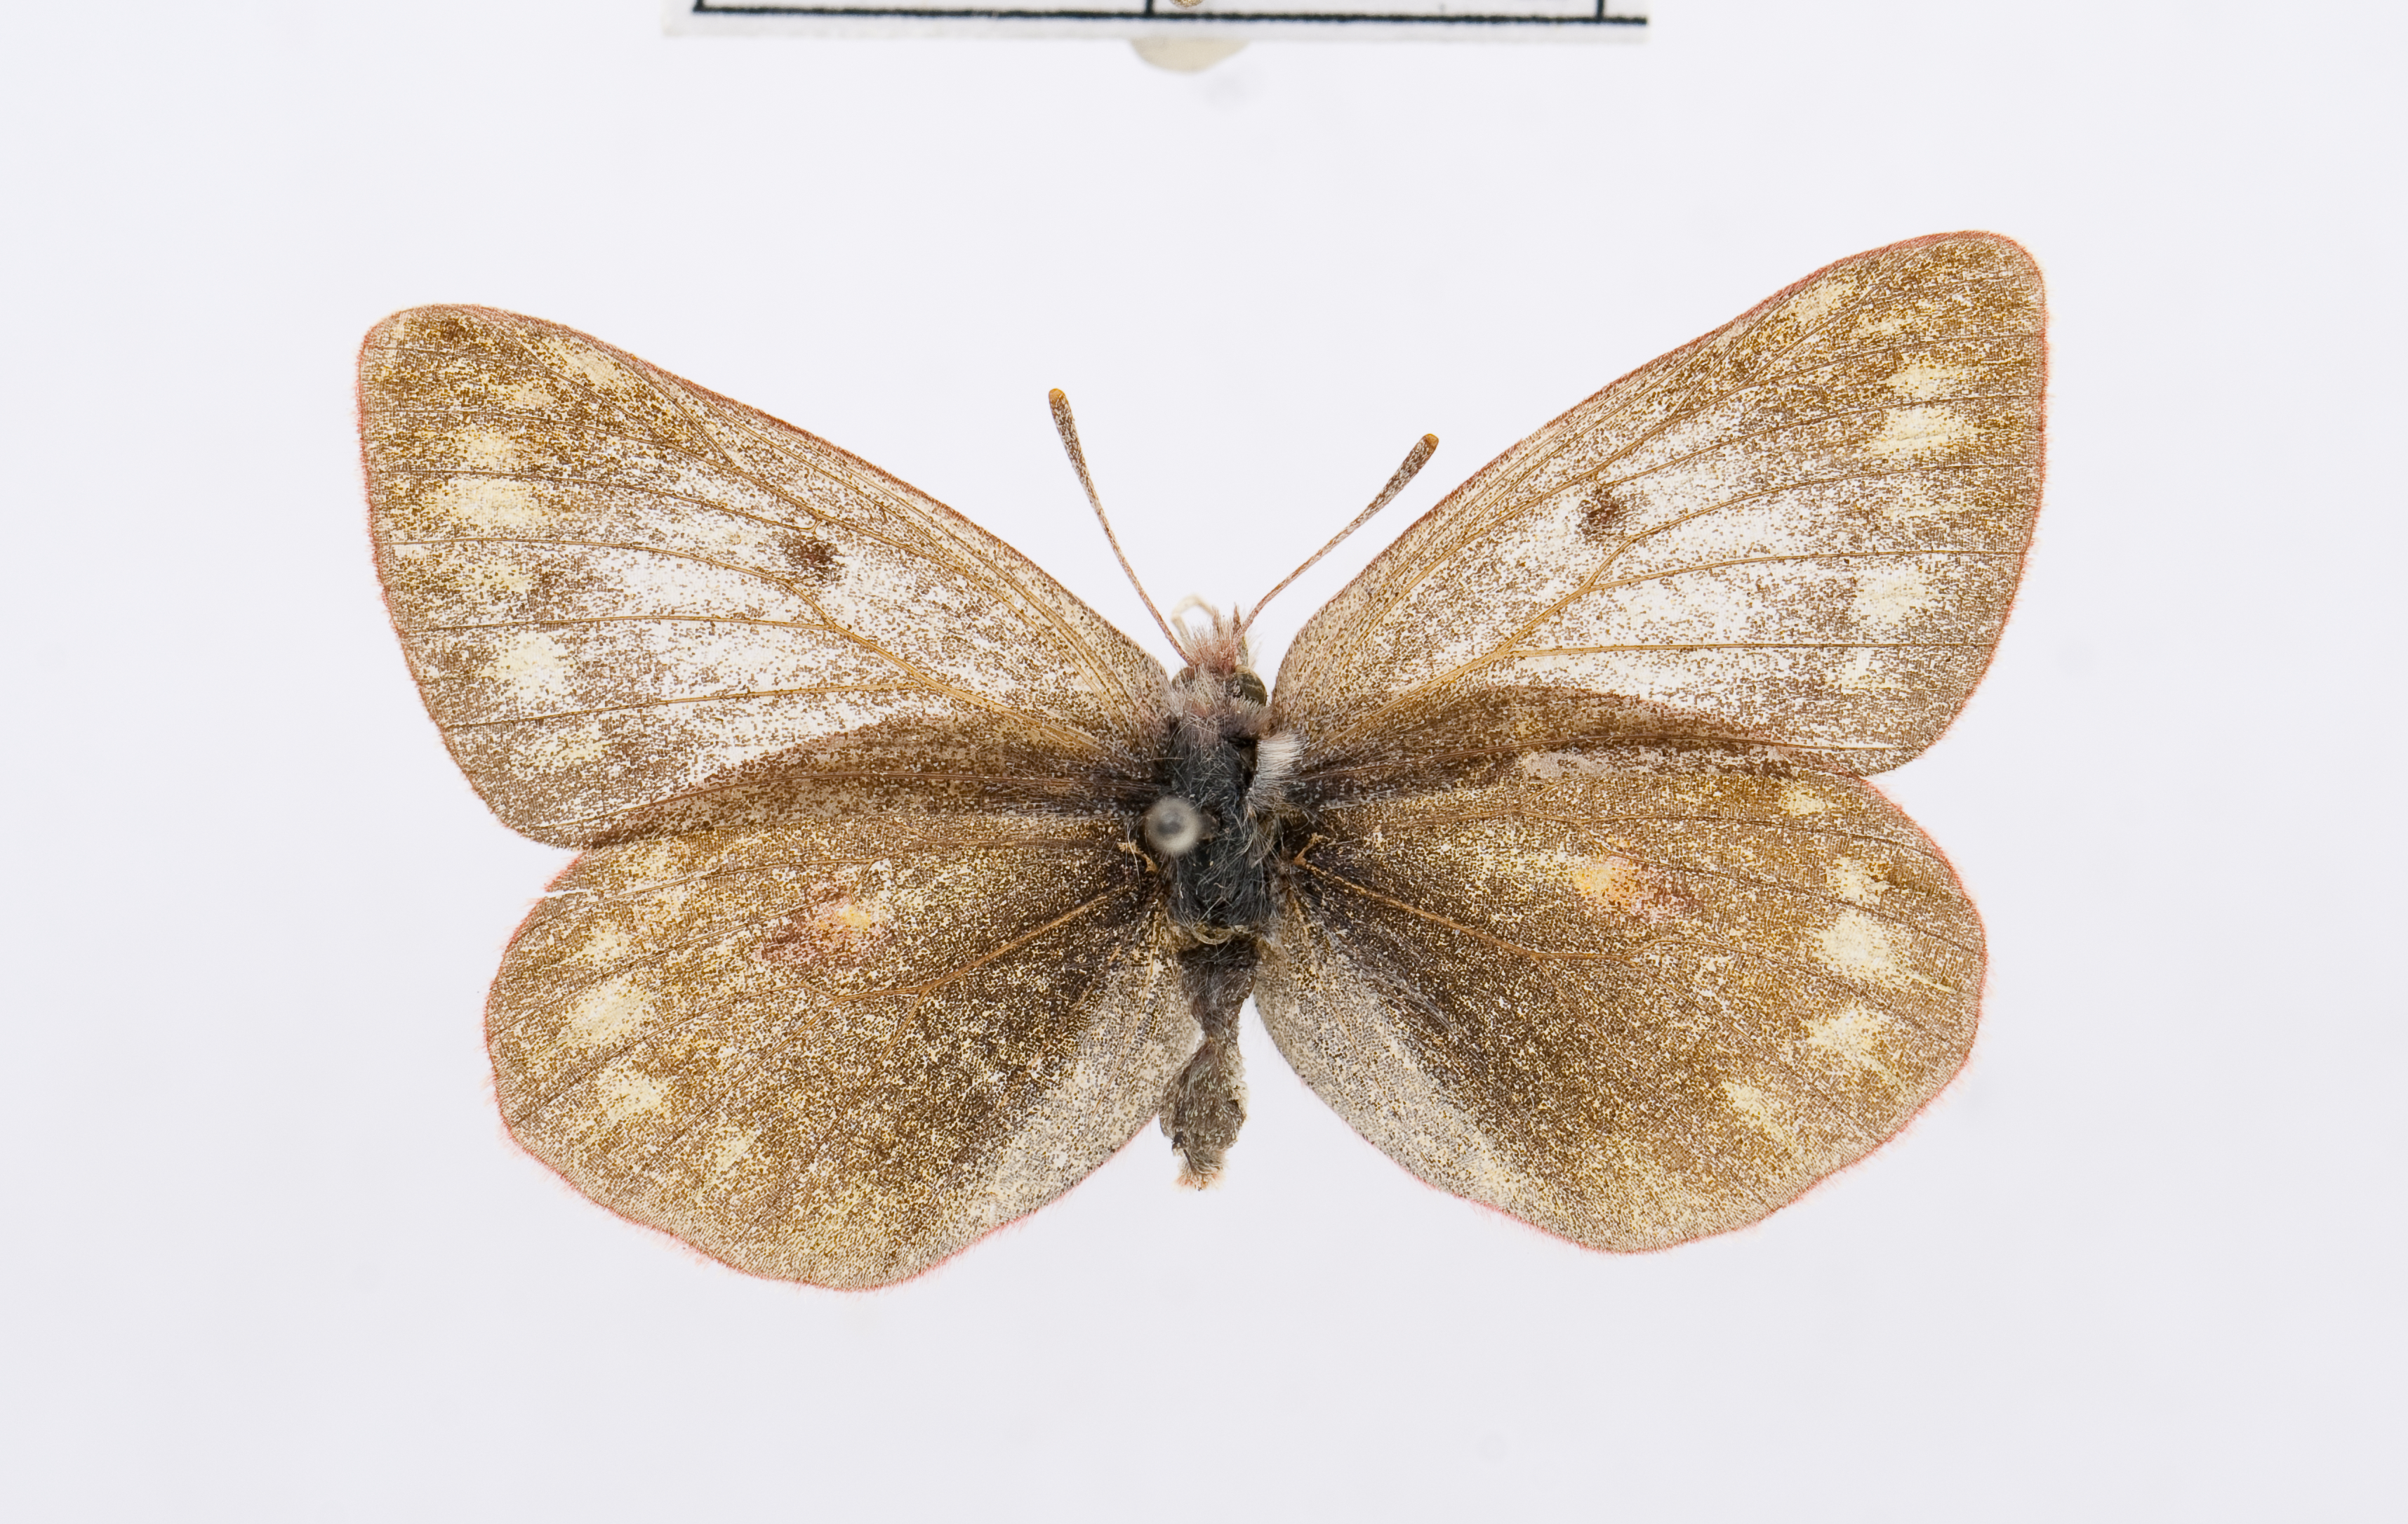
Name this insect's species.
Colias viluiensis
